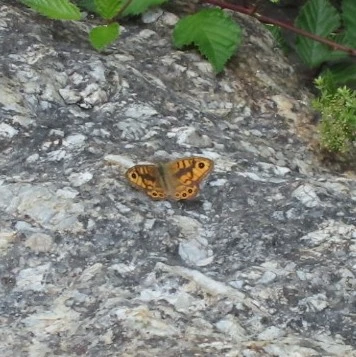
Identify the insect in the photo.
Lasiommata megera (also Pararge megera)
